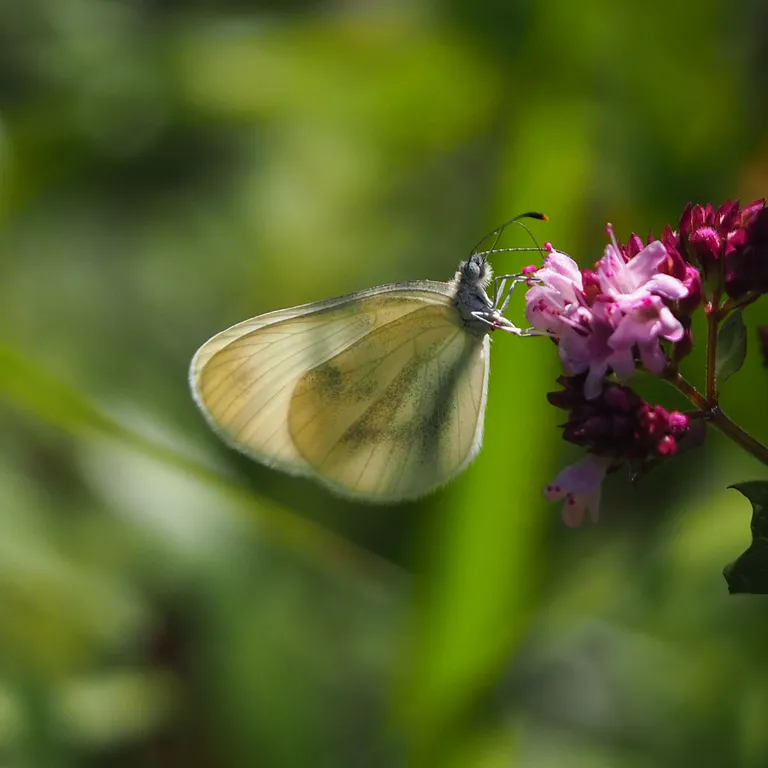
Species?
Leptidea sinapis/juvernica
